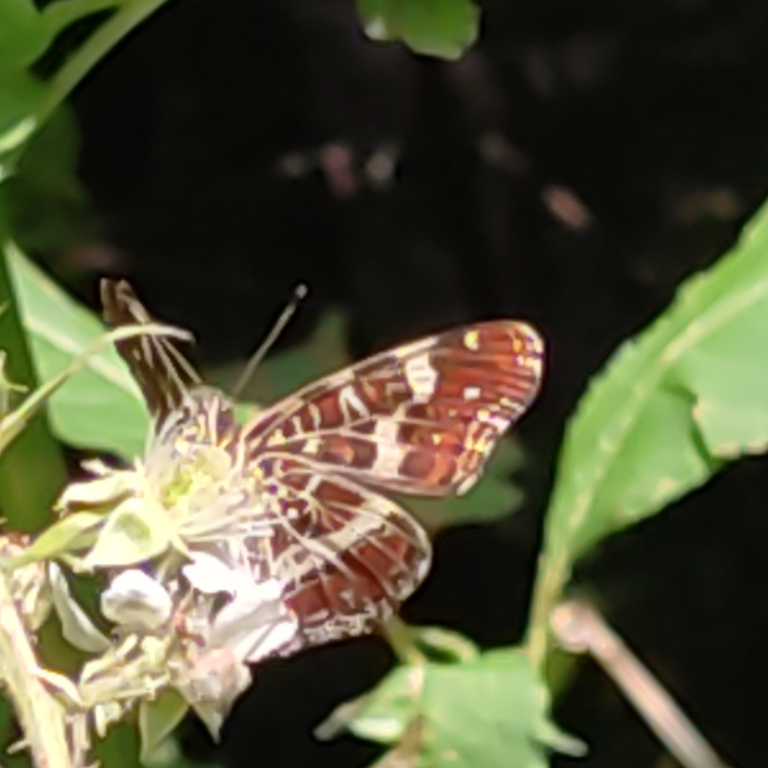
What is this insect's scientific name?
Araschnia levana
